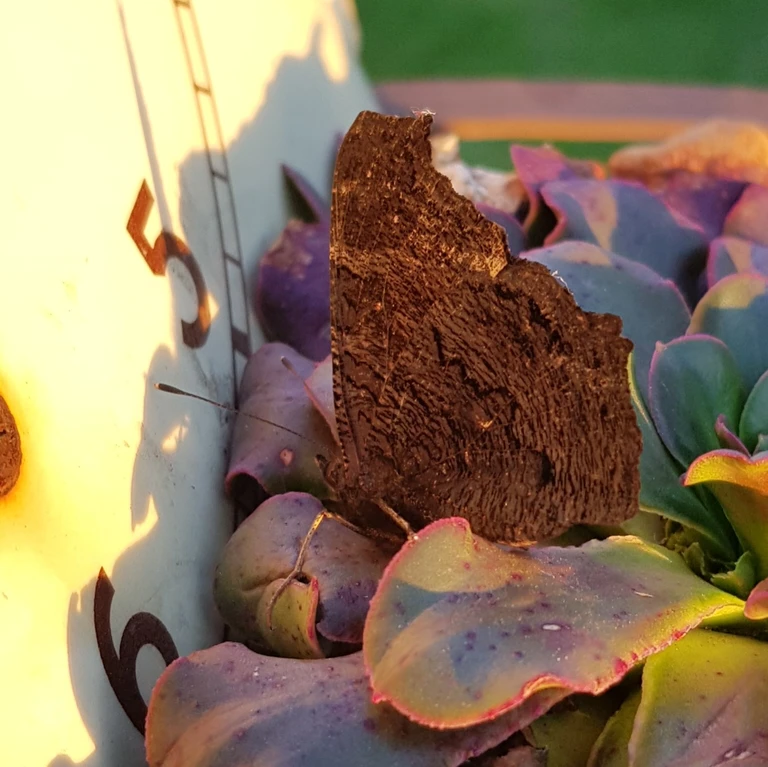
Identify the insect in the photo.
Aglais io
